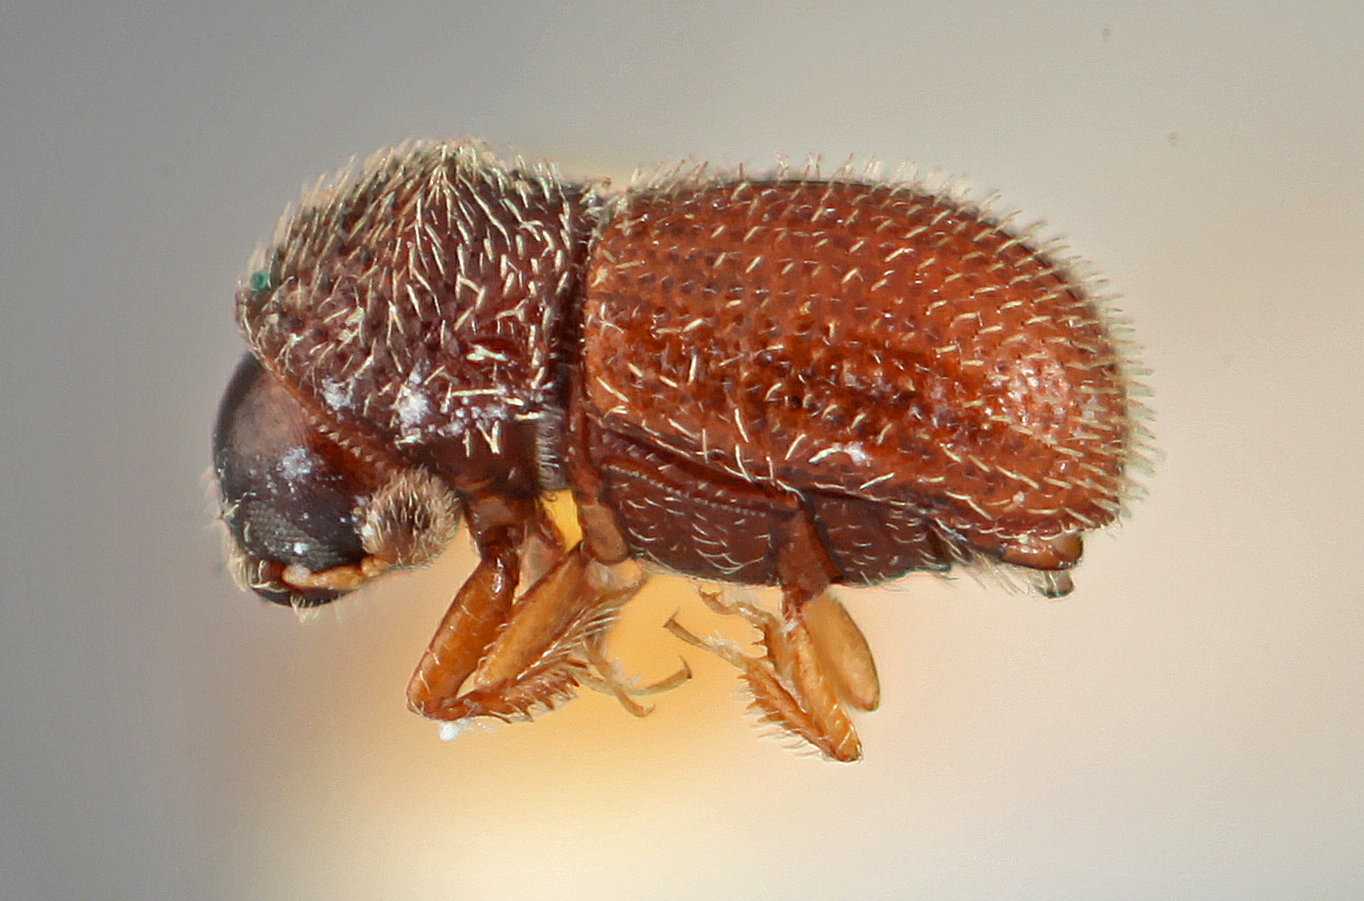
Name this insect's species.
Ptilopodius dubiosus
